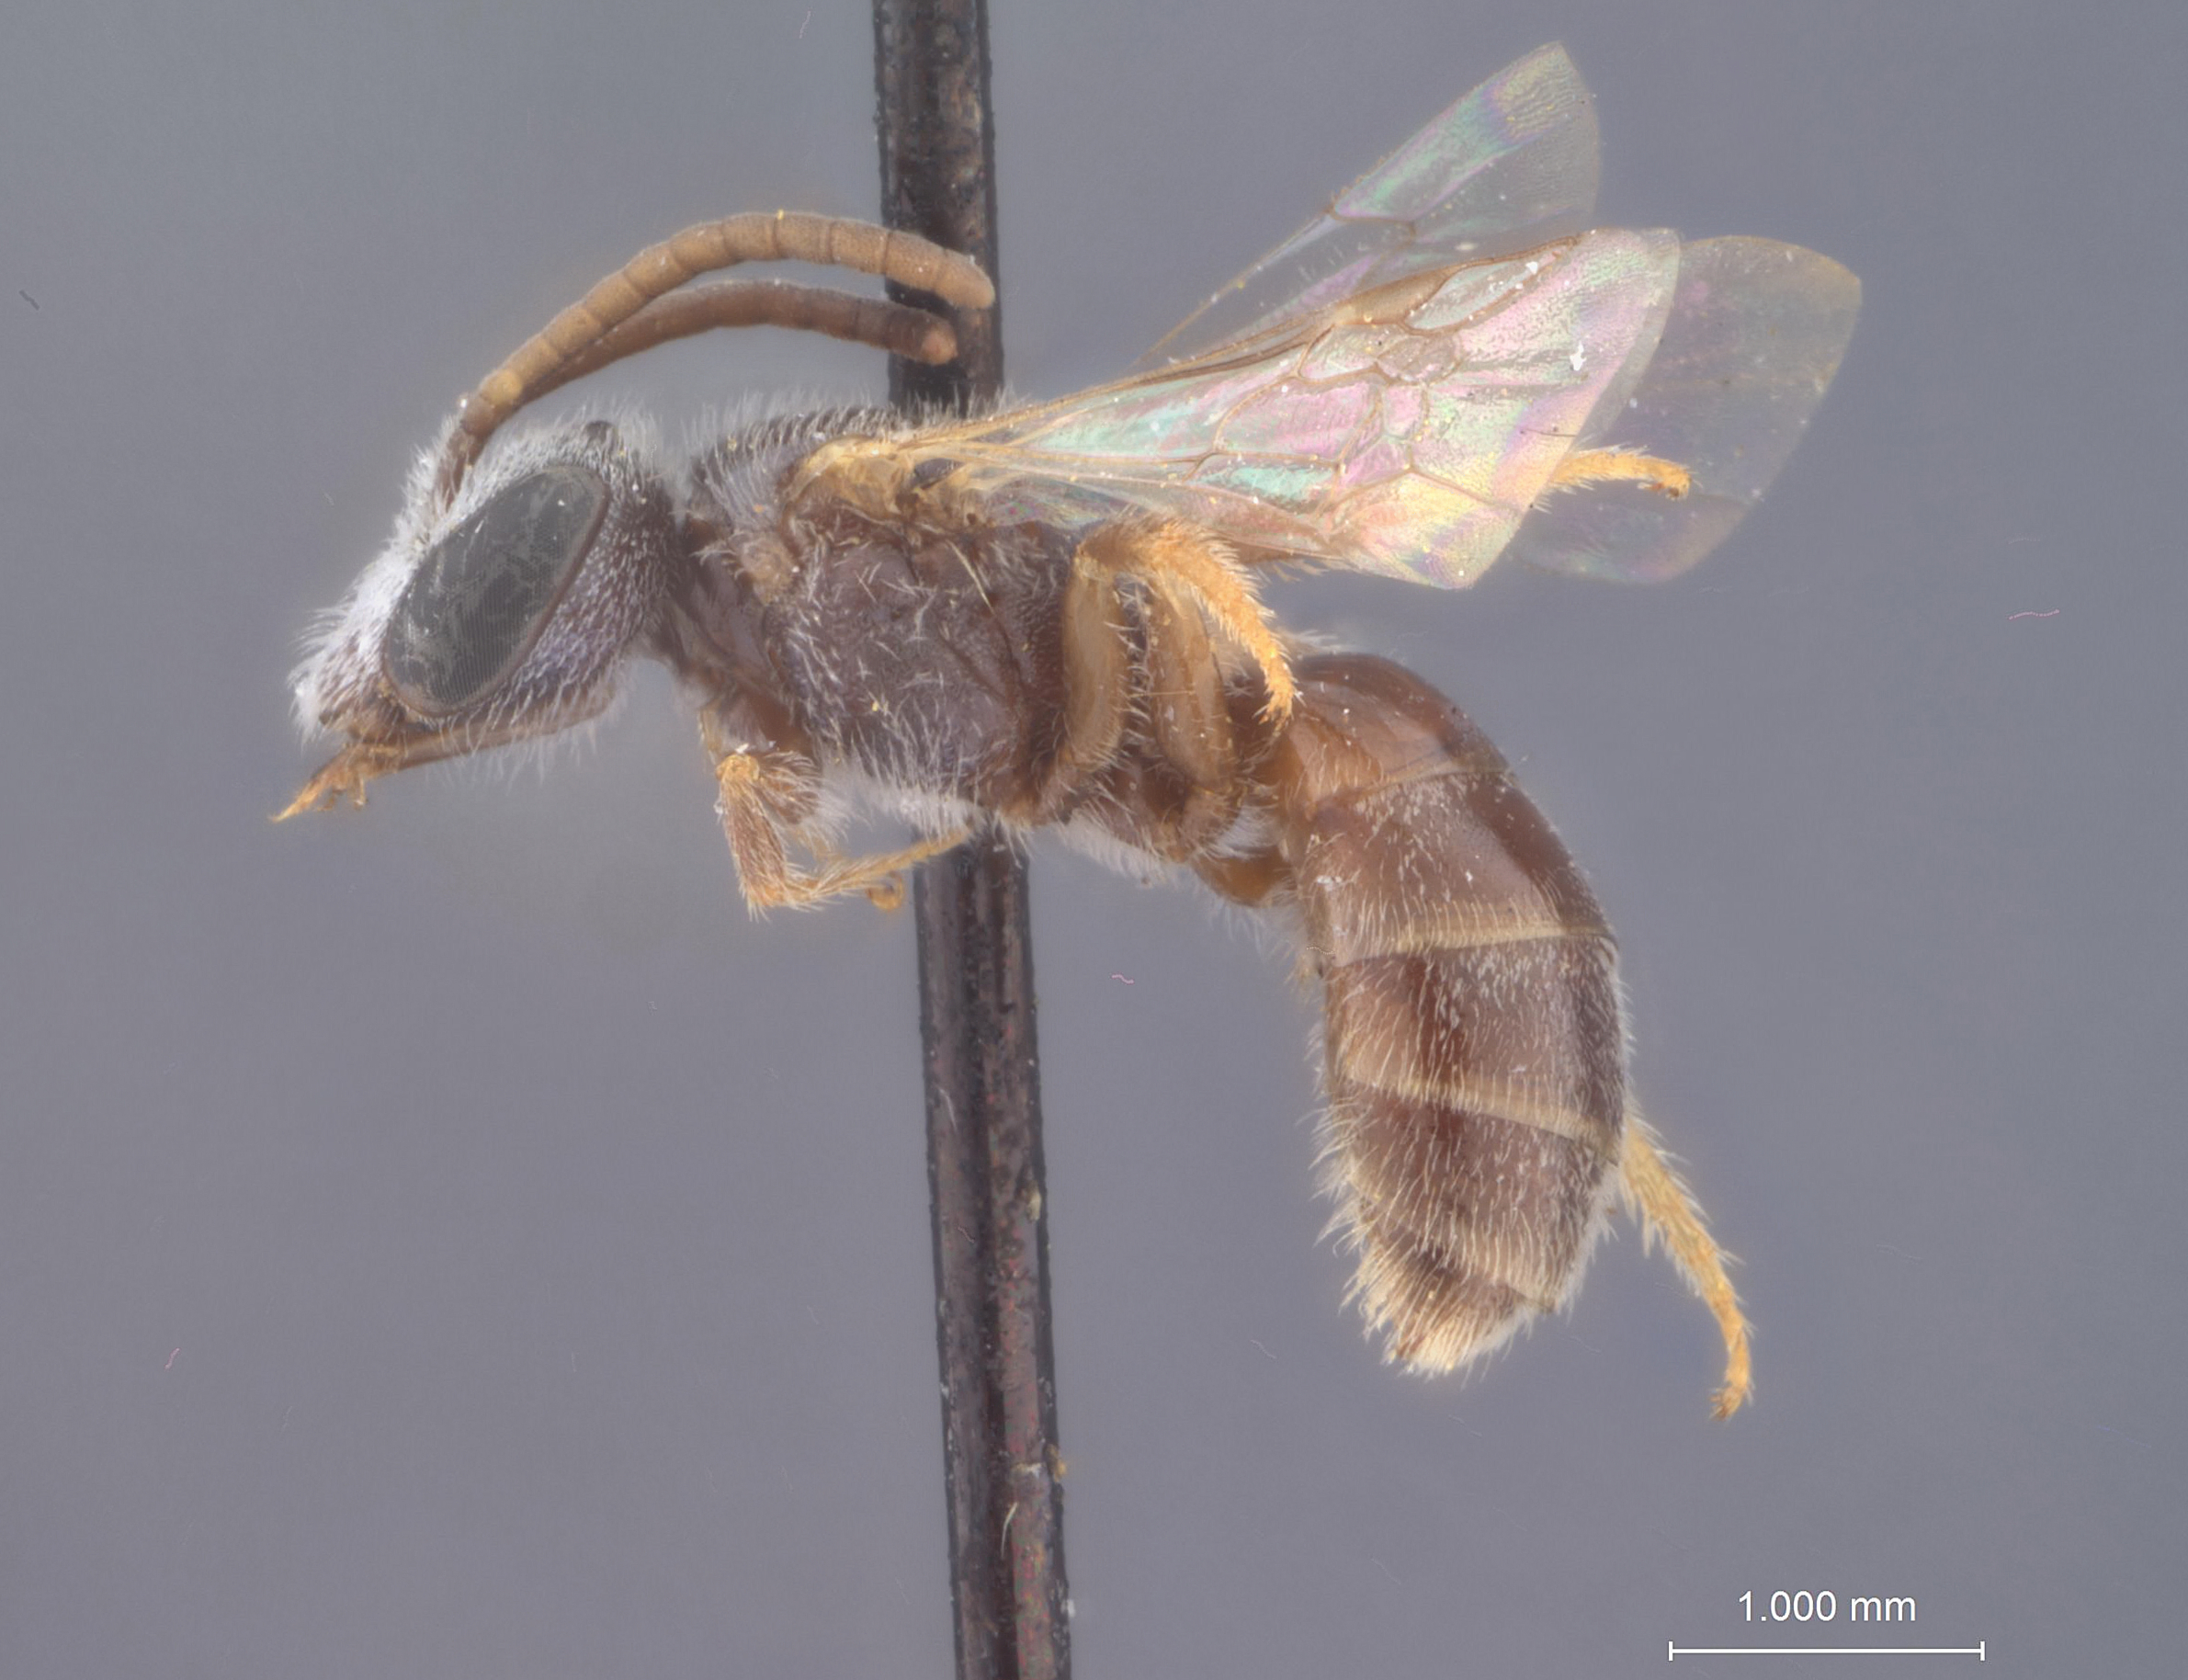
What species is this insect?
Halictus malinus
